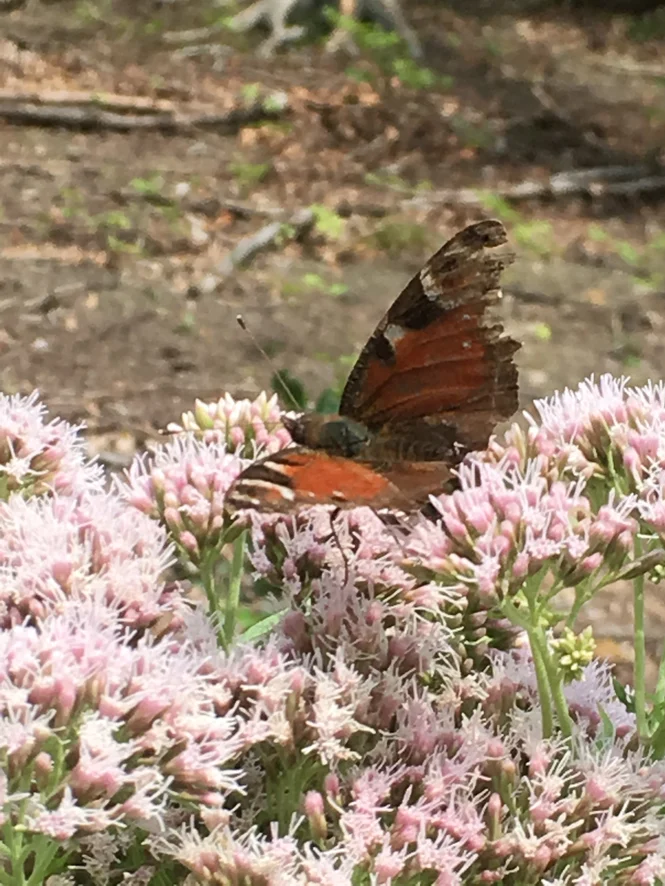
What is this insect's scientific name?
Aglais io
